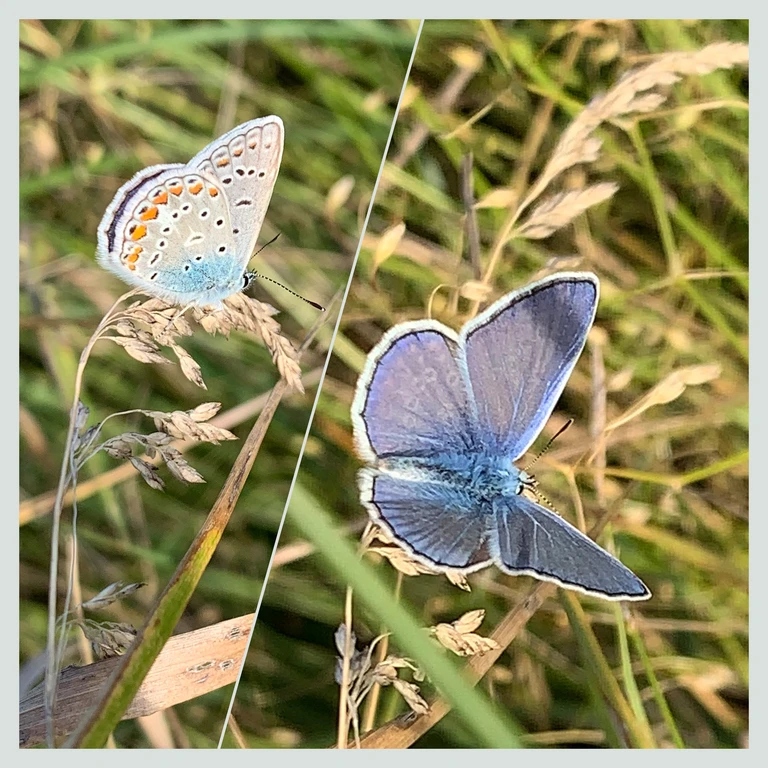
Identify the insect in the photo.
Polyommatus icarus
